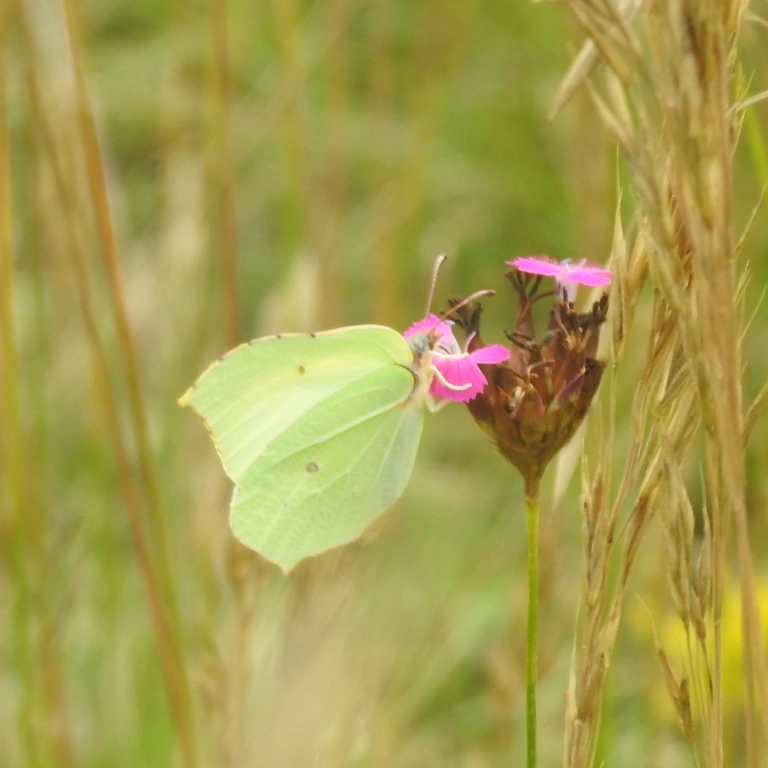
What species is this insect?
Gonepteryx rhamni
